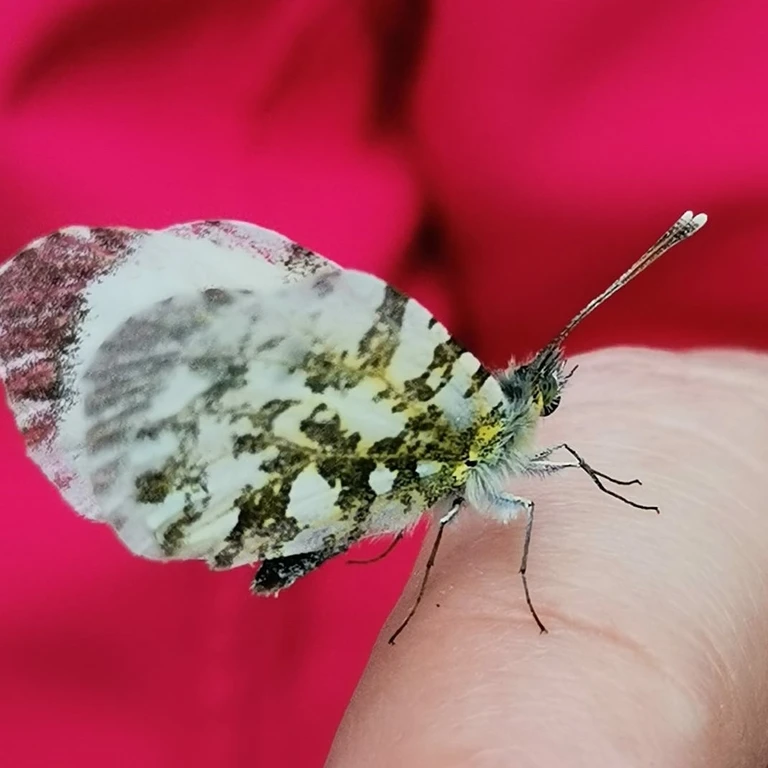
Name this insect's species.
Anthocharis cardamines
